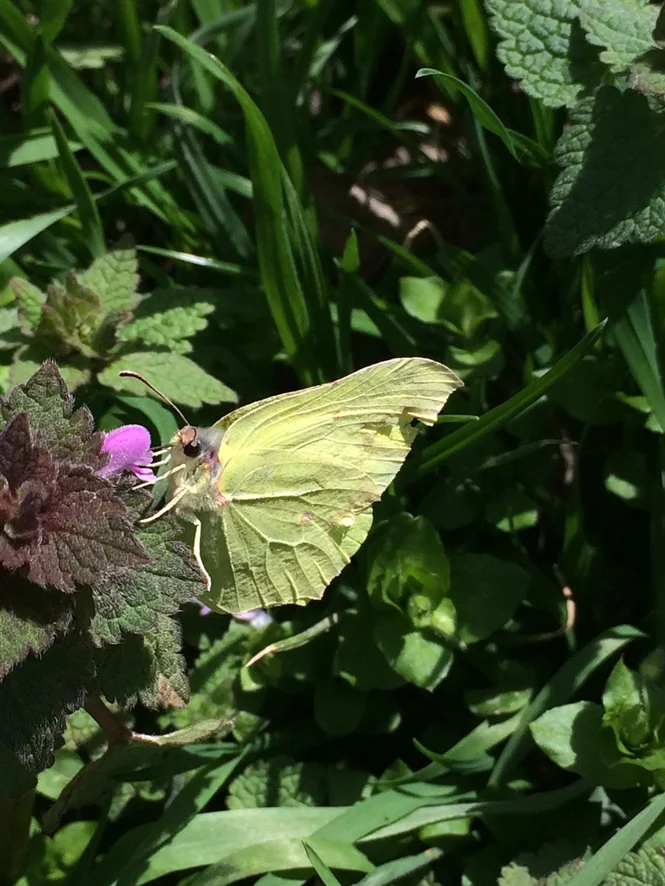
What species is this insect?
Gonepteryx rhamni
